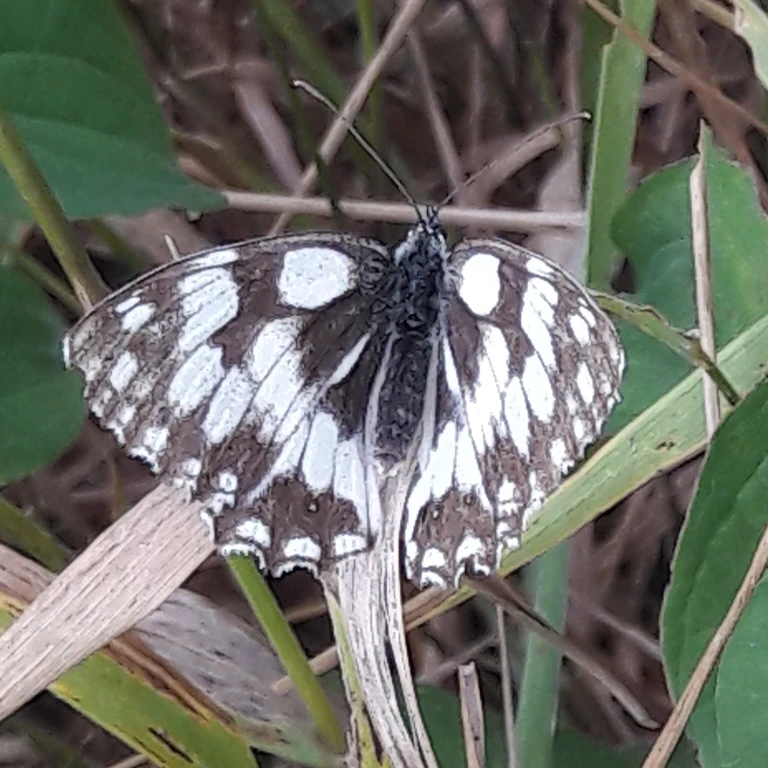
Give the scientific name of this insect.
Melanargia galathea
